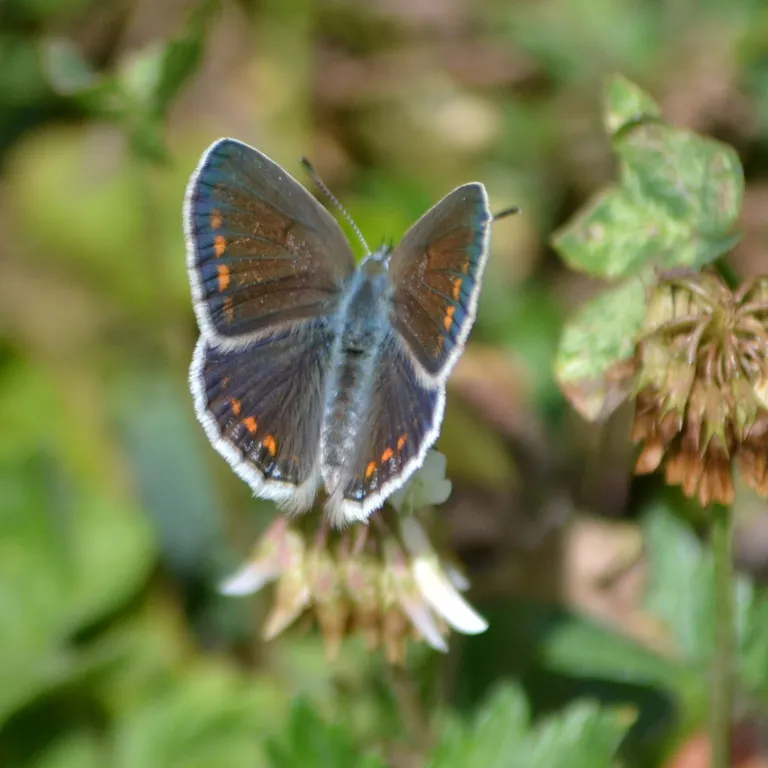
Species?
Polyommatus icarus
